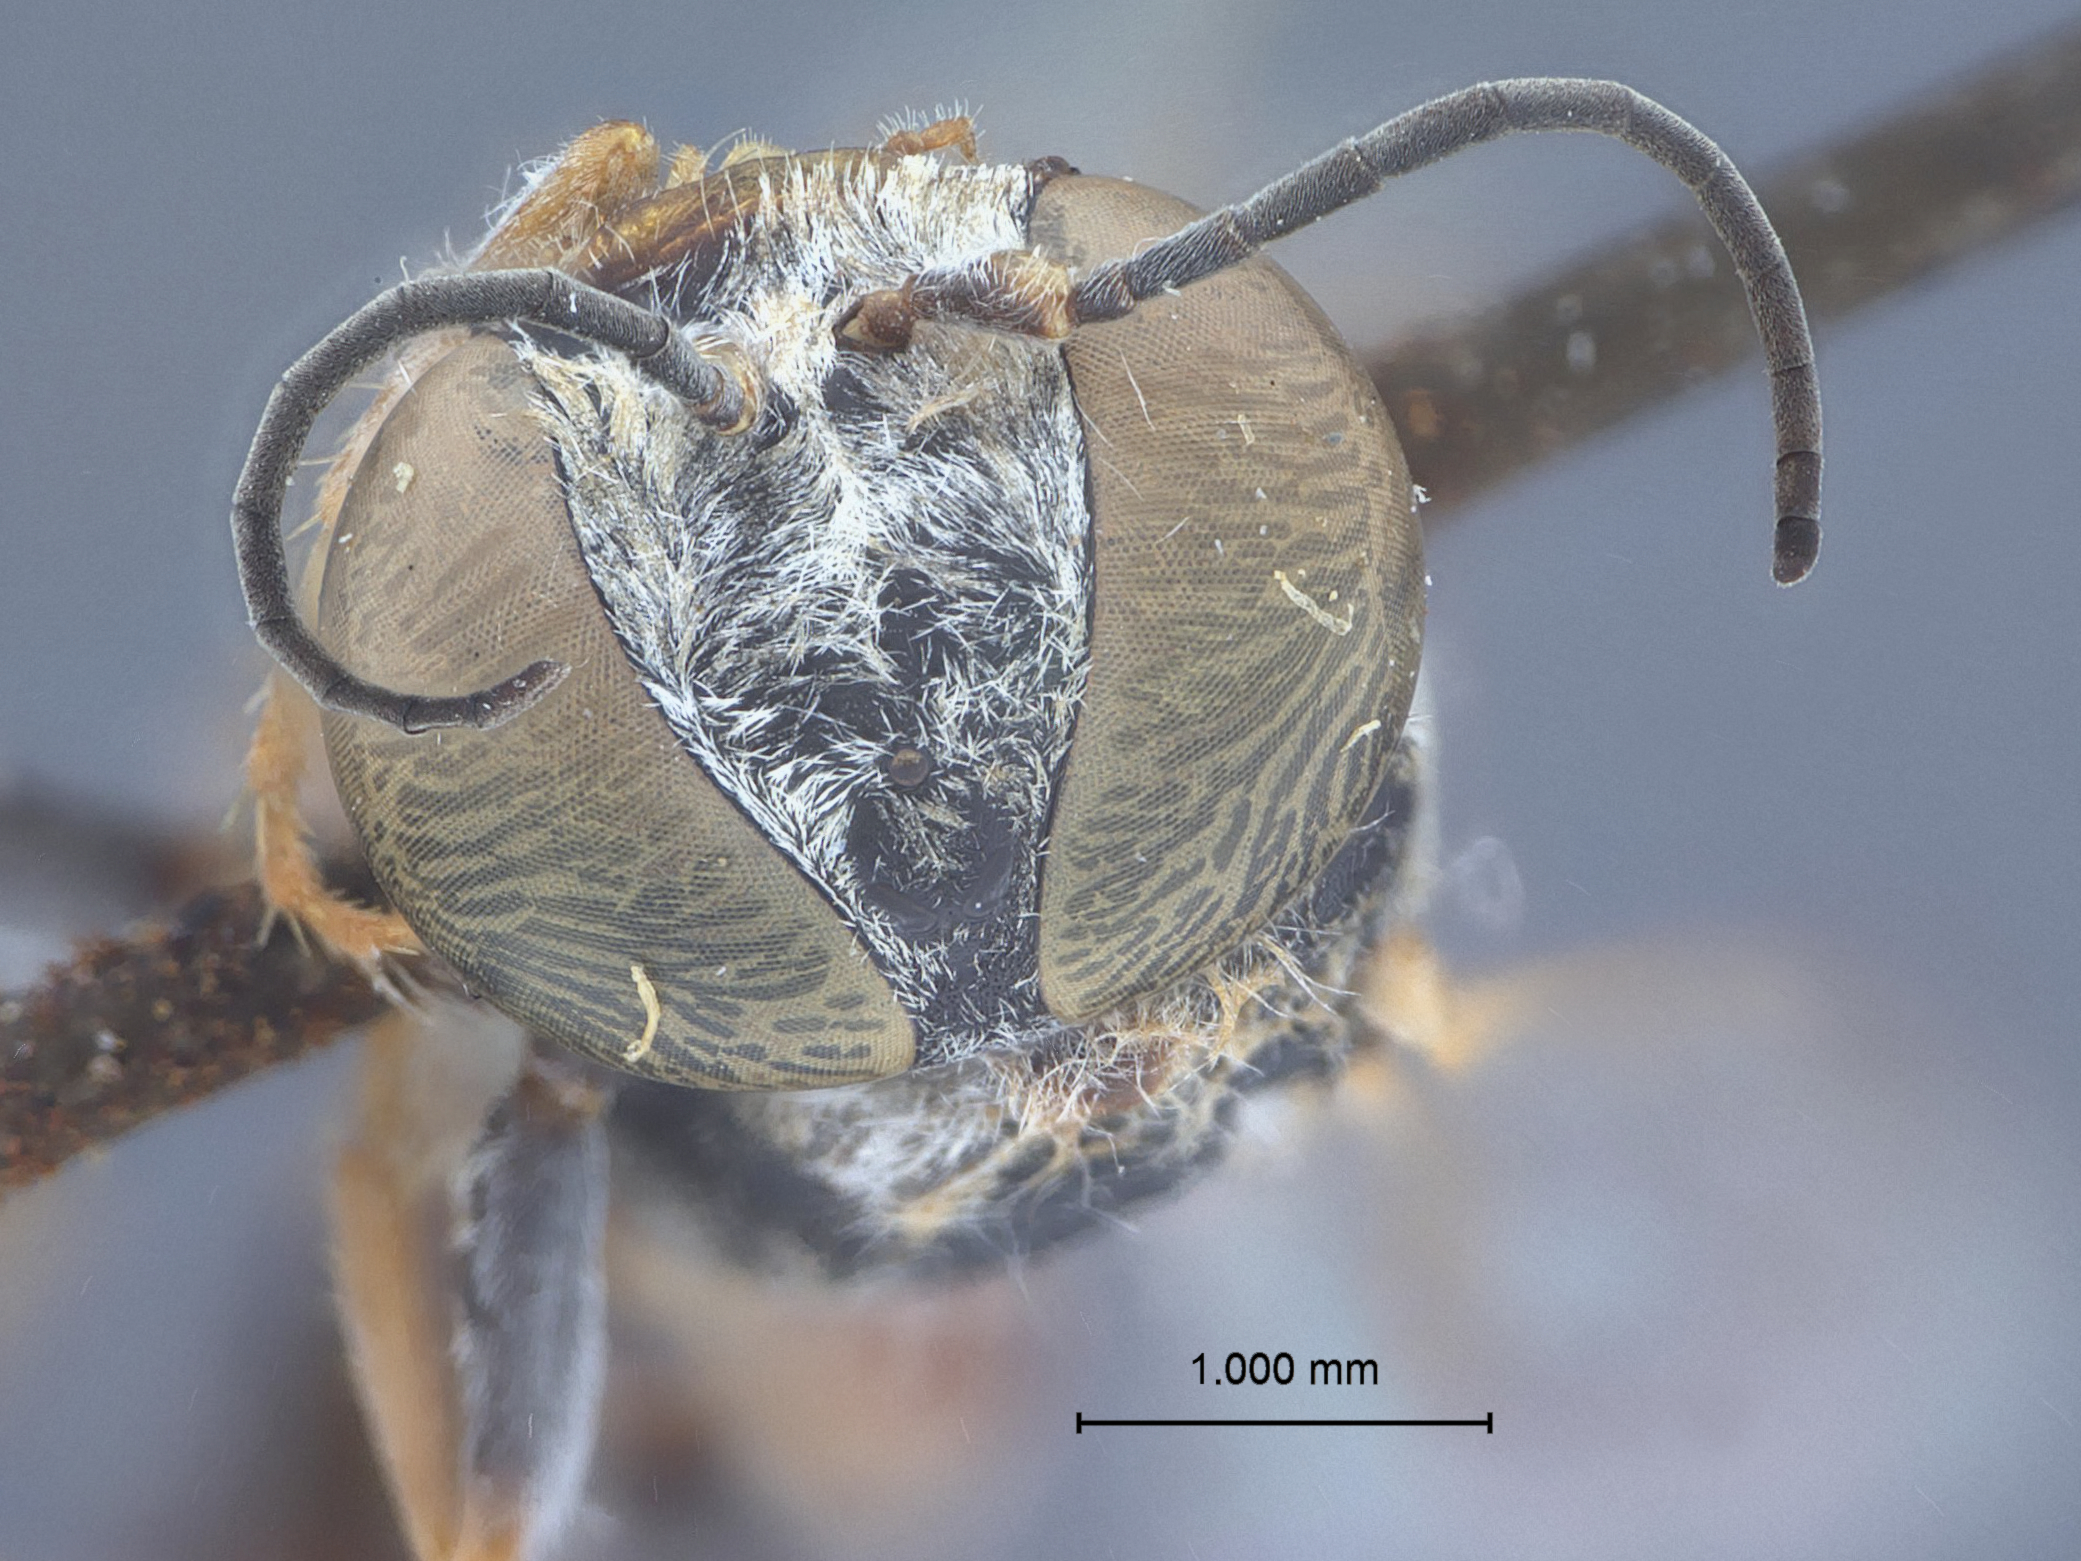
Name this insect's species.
Tachysphex crocodilius
